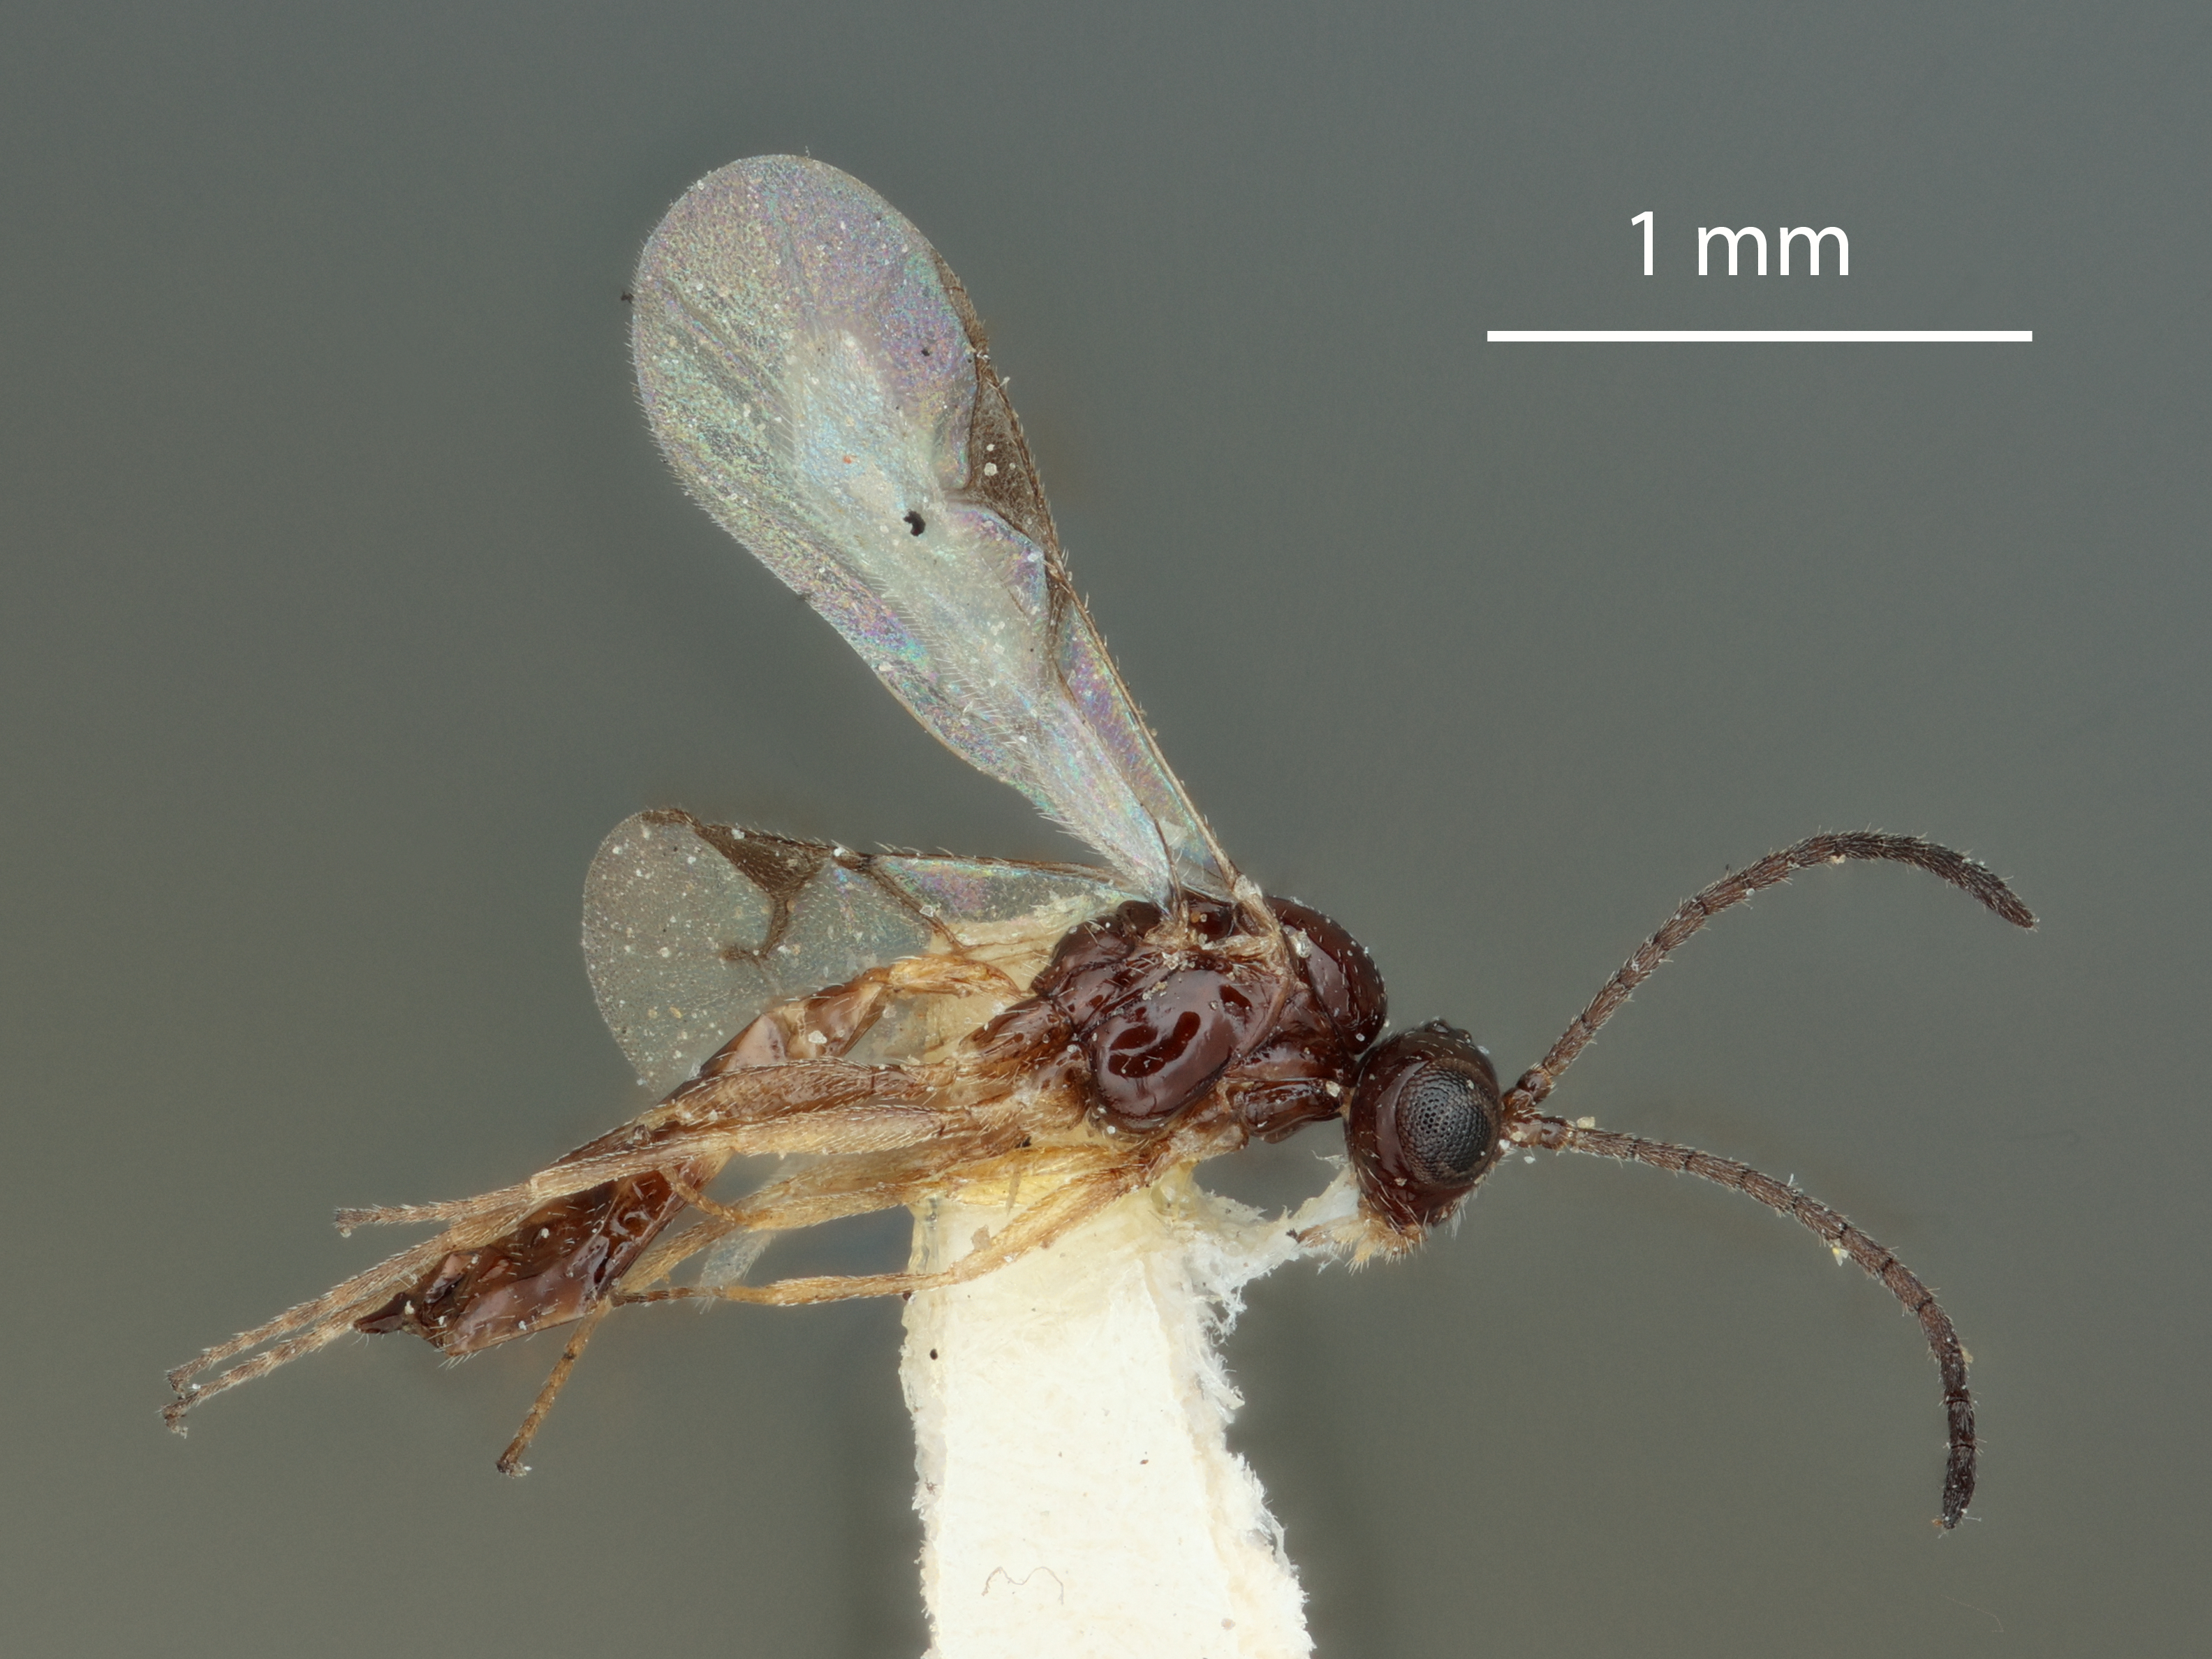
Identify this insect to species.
Aphidius knowltoni
